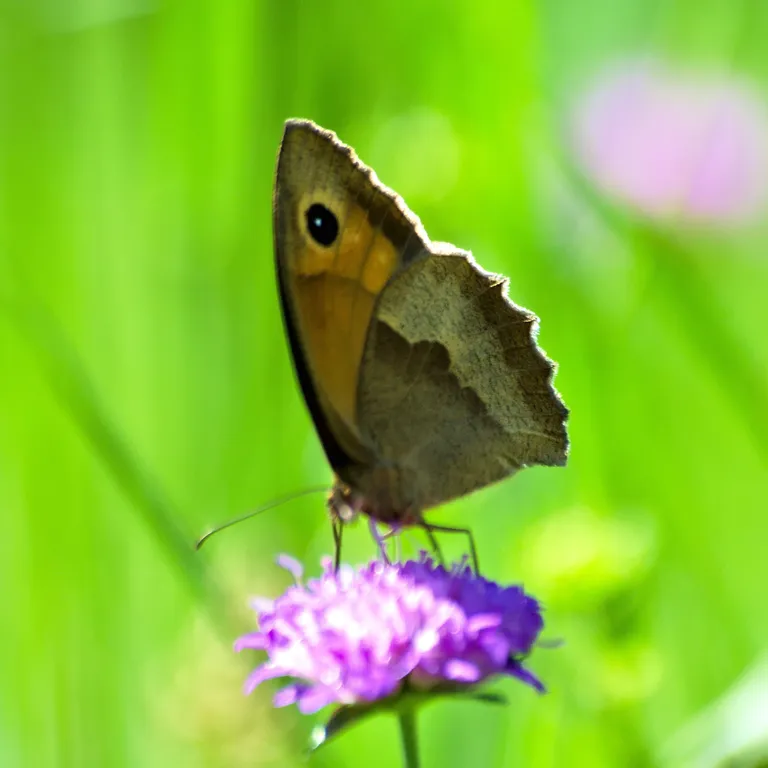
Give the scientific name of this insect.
Maniola jurtina
